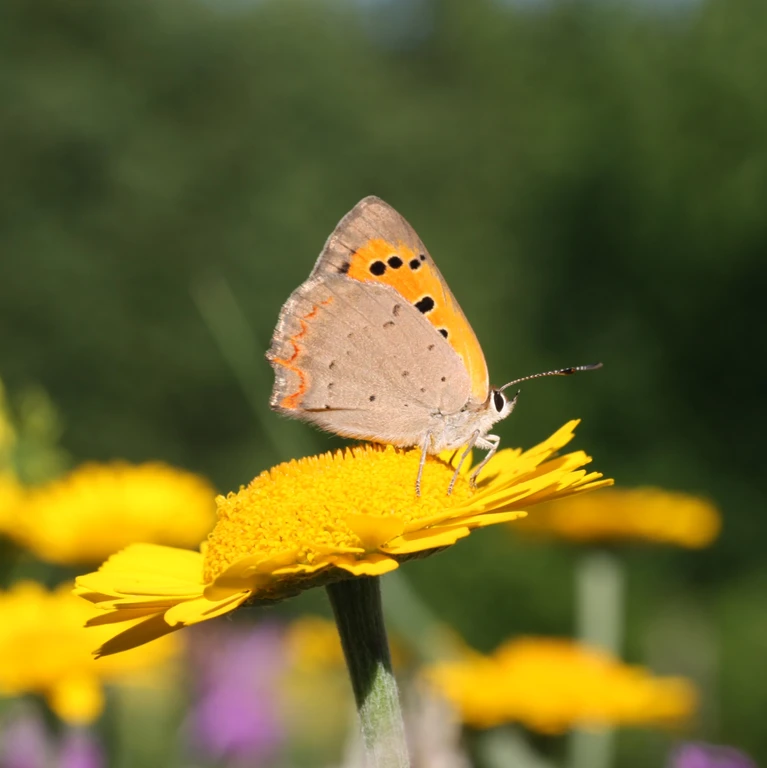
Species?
Lycaena phlaeas
